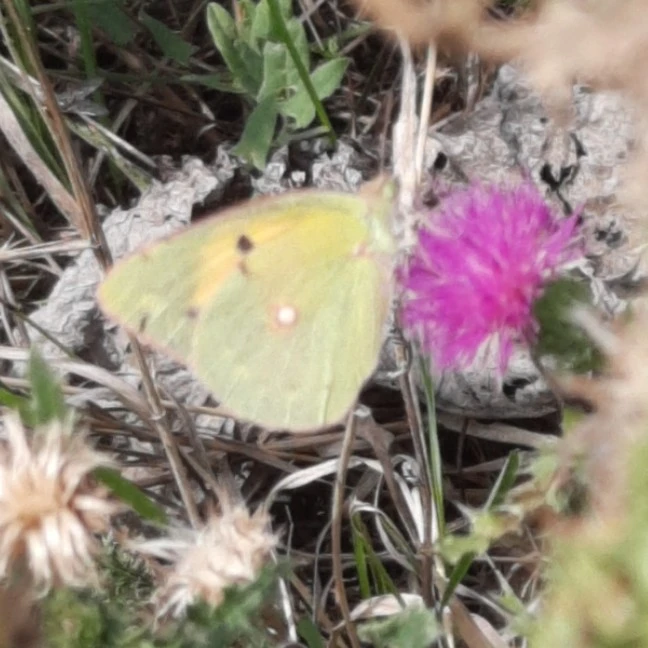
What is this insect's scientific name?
Colias croceus
